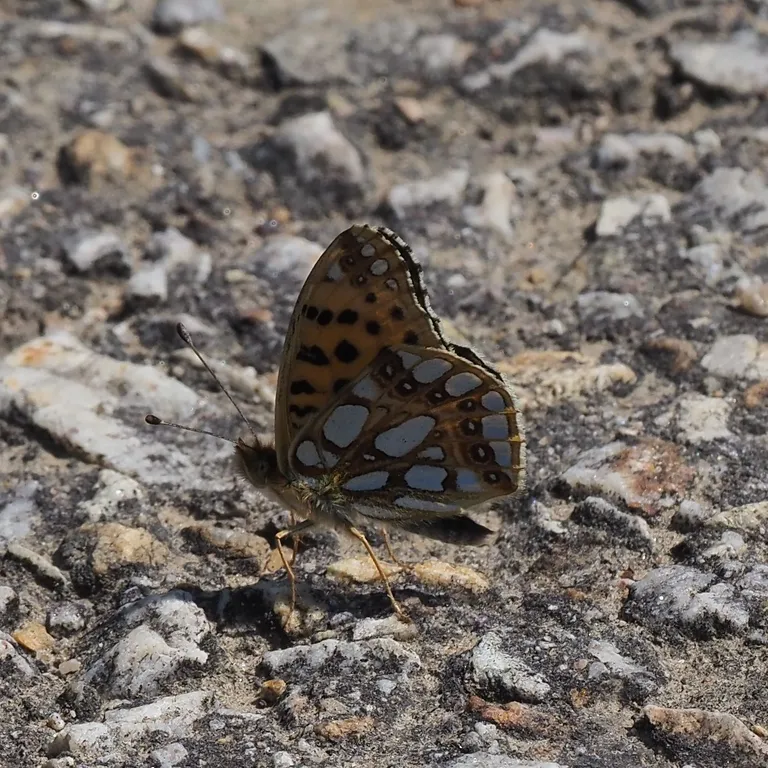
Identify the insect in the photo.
Issoria lathonia
